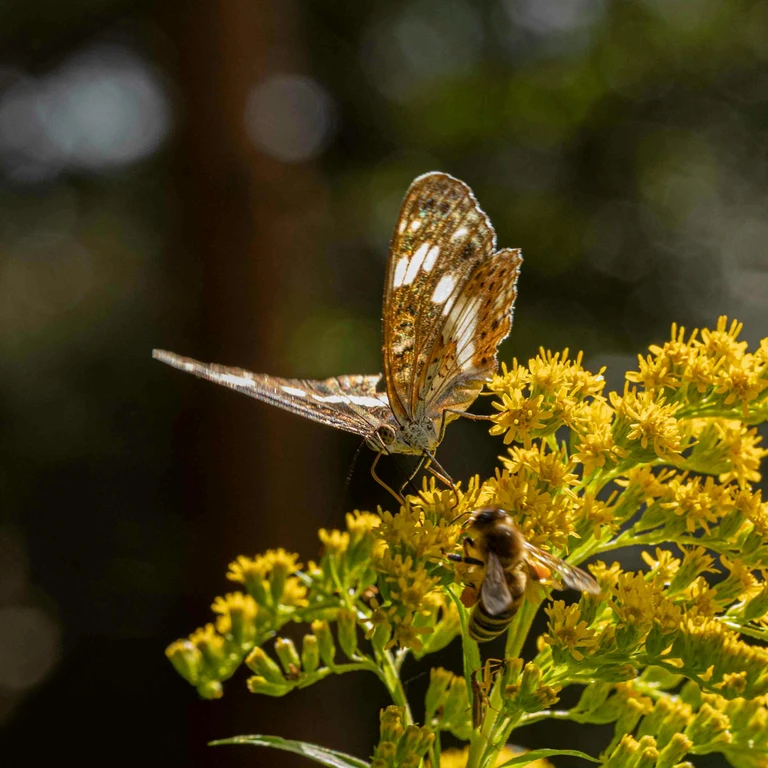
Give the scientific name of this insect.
Limenitis camilla (also Ladoga camilla)
